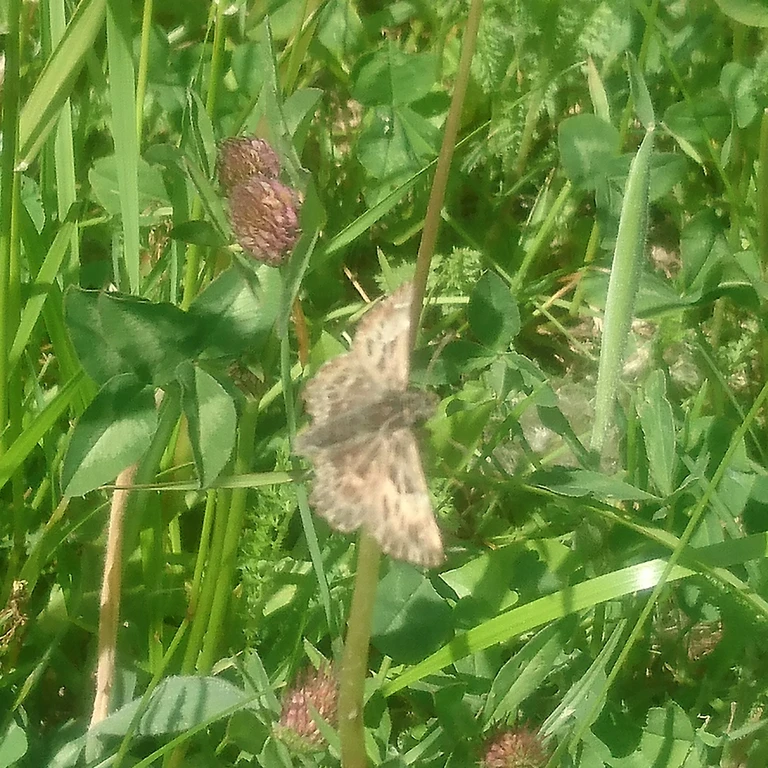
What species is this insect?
Carcharodus alceae
